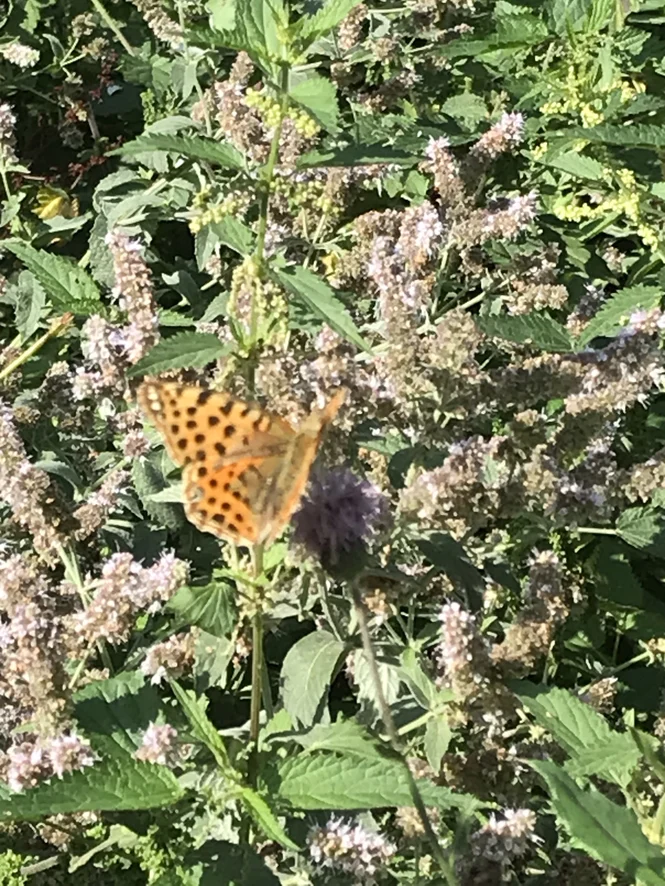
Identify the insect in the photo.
Issoria lathonia
